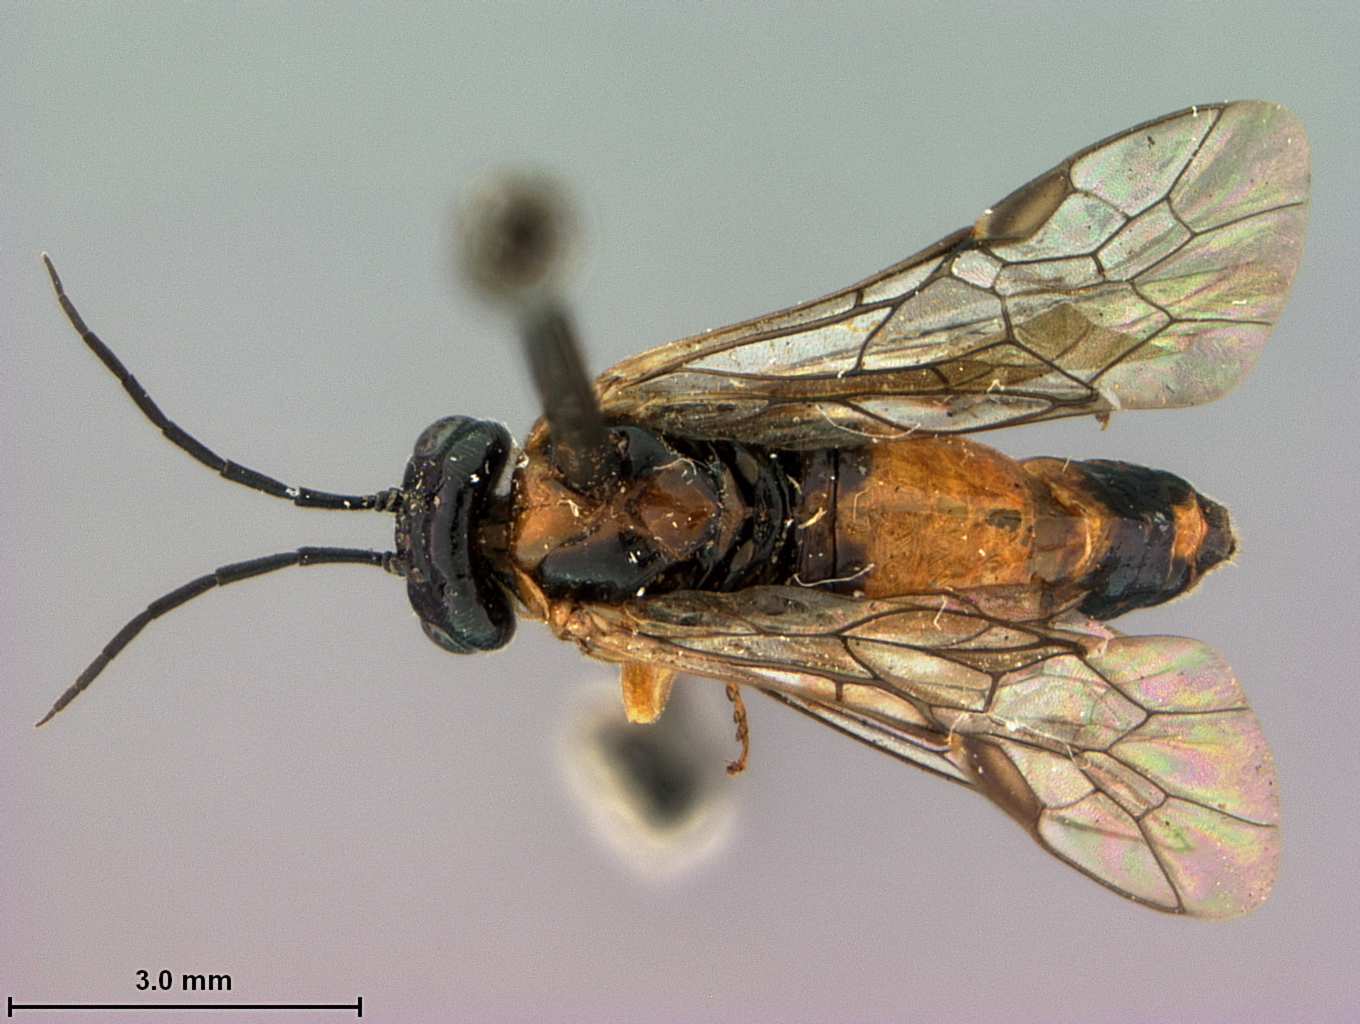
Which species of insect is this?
Susana oregonensis
